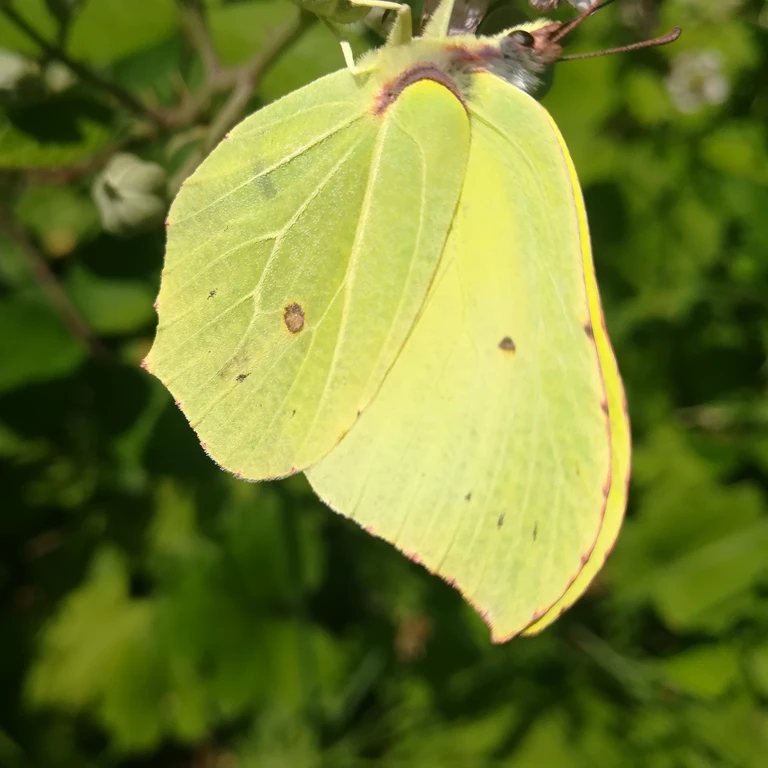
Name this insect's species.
Gonepteryx rhamni
